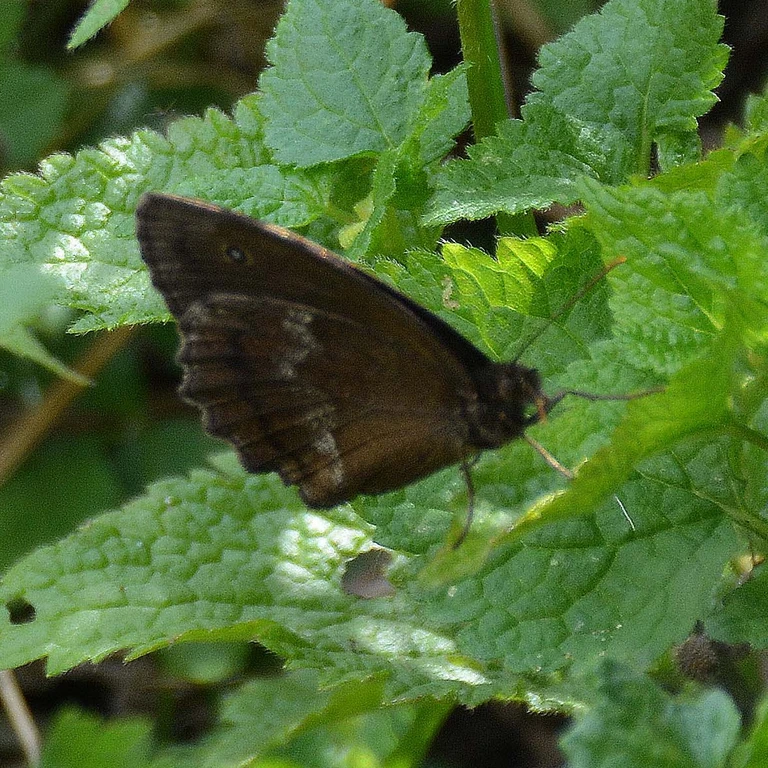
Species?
Minois dryas
